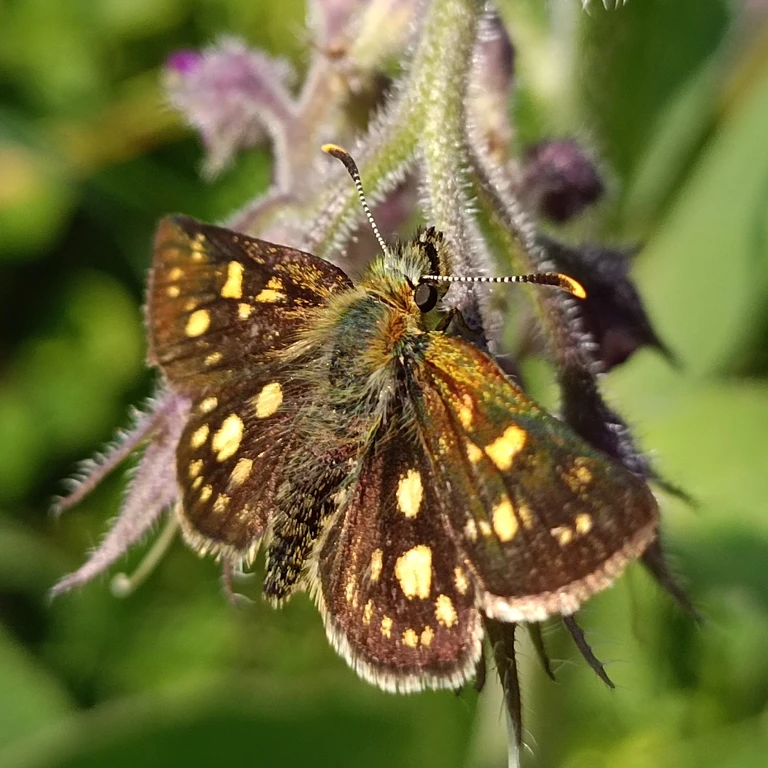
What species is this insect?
Carterocephalus palaemon
